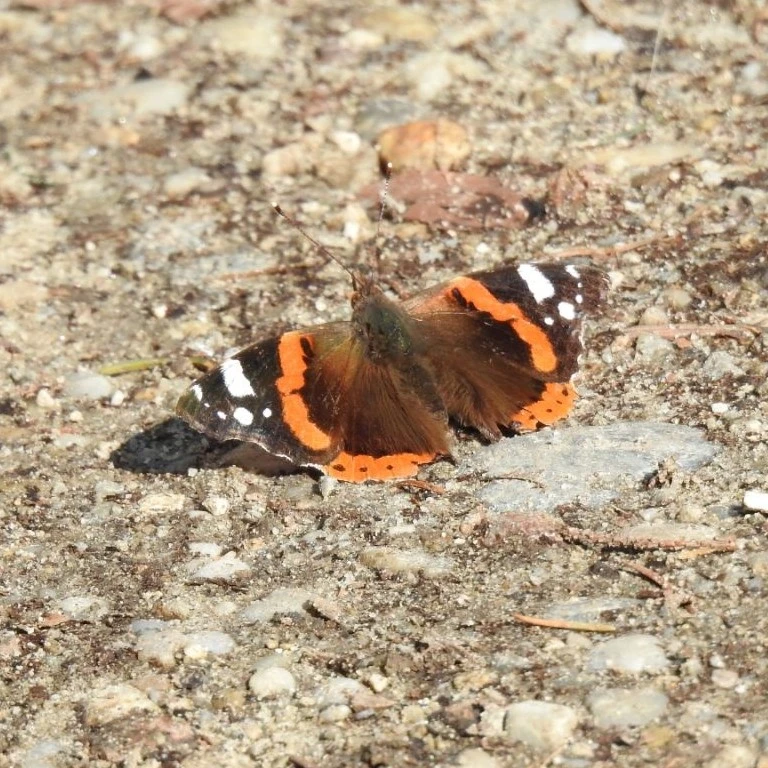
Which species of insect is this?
Vanessa atalanta
